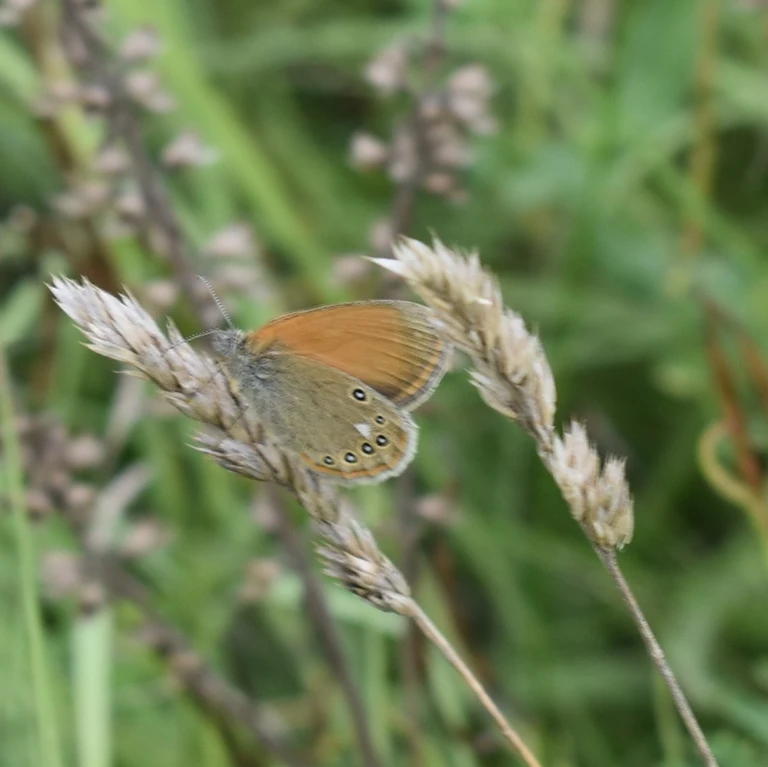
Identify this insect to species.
Coenonympha glycerion (also Coenonympha iphis)
